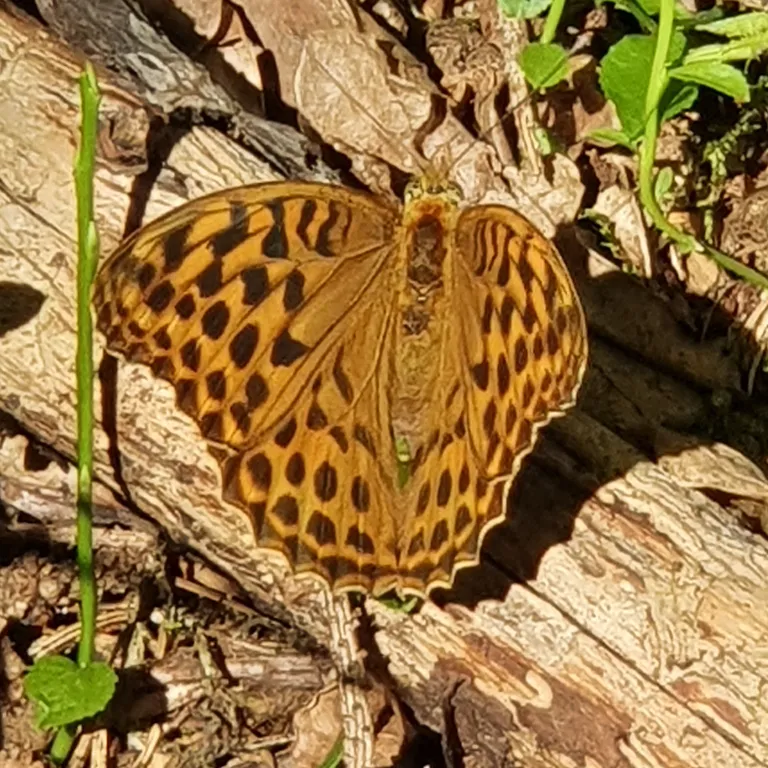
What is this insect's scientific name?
Argynnis paphia
